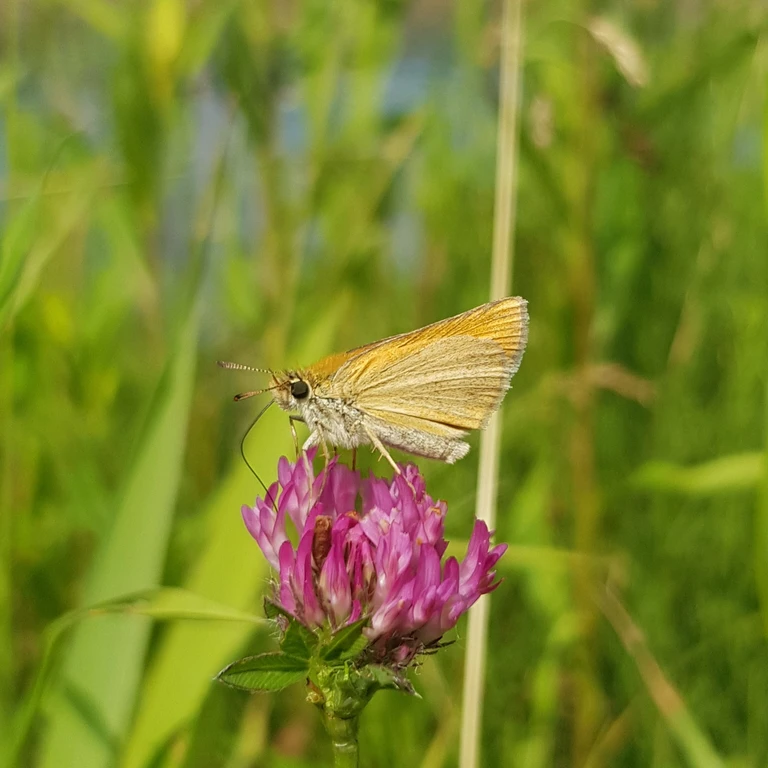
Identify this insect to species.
Thymelicus sylvestris
